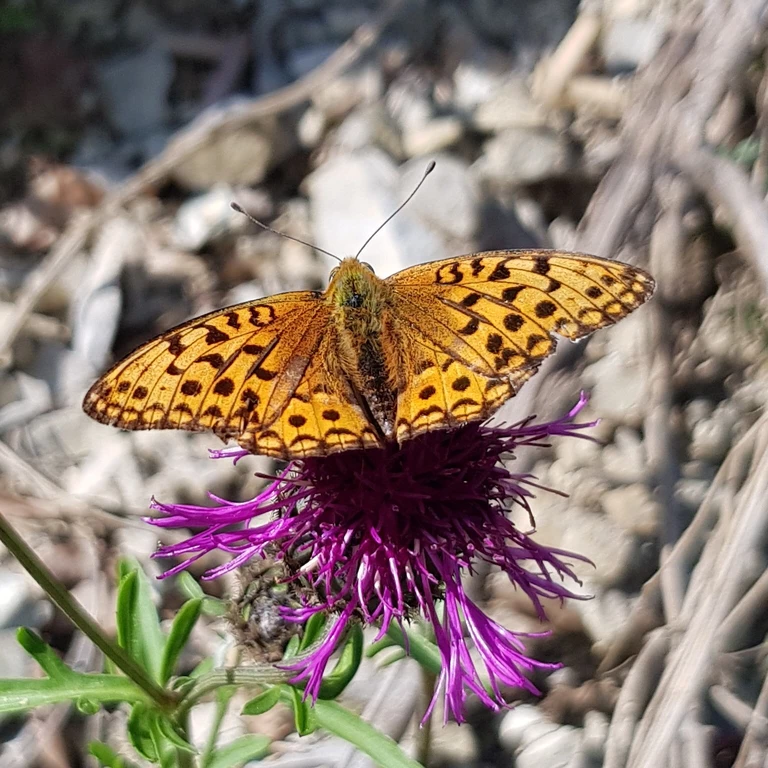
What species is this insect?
Fabriciana adippe
